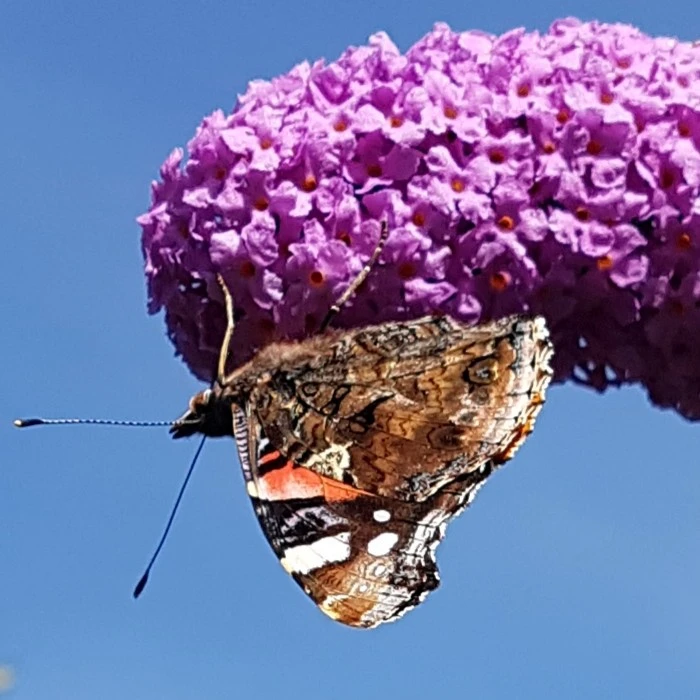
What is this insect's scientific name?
Vanessa atalanta
